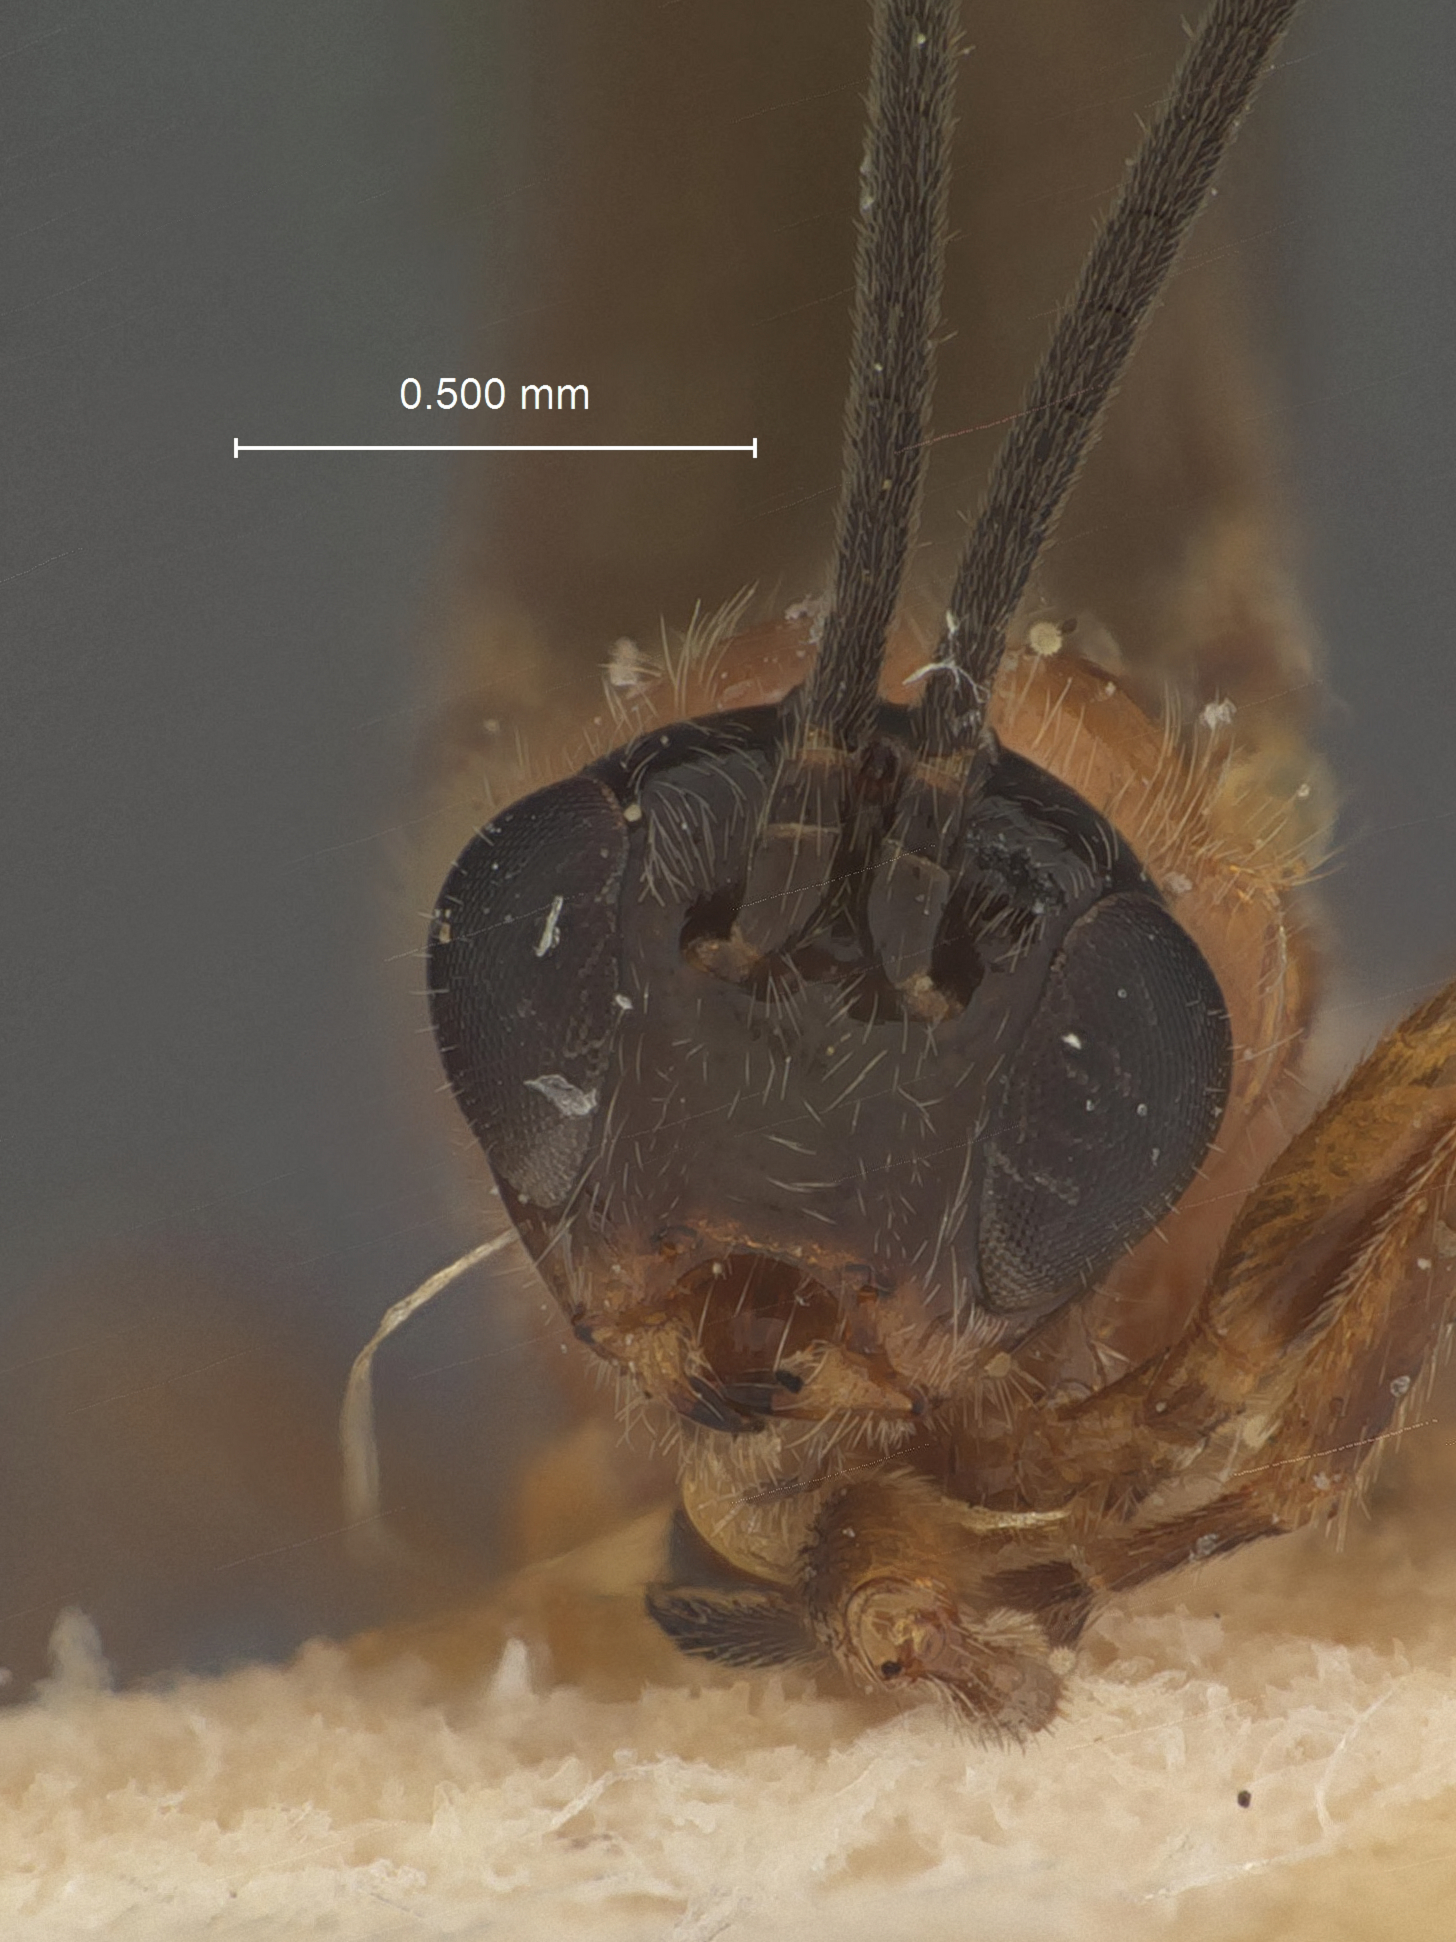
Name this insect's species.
Bracon lissogaster
